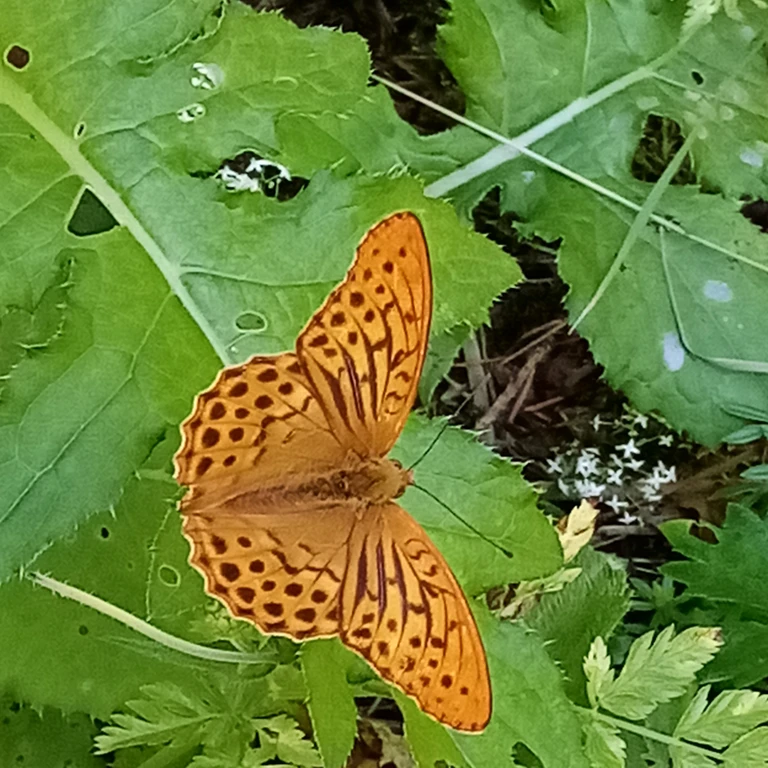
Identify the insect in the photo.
Argynnis paphia
